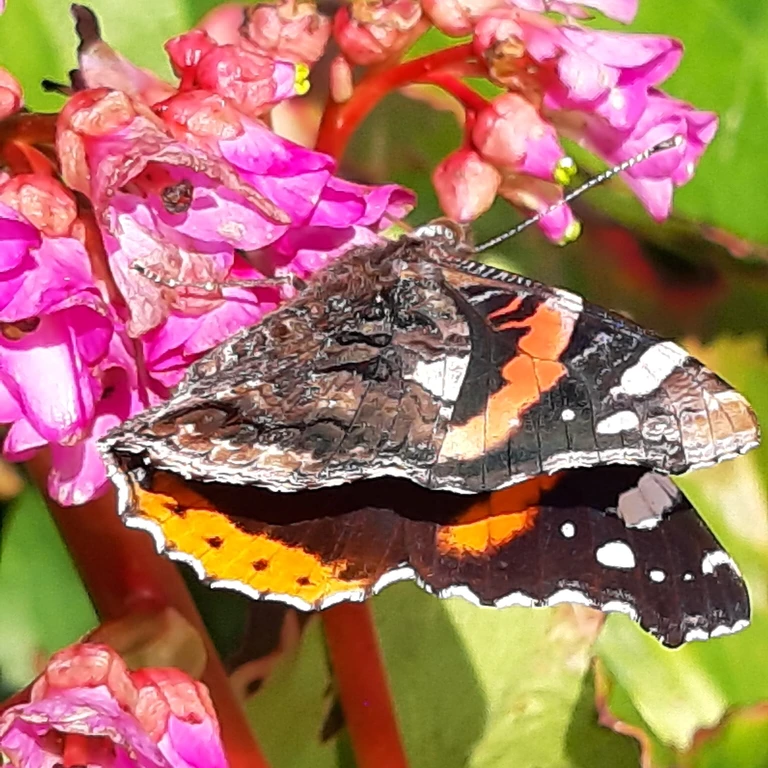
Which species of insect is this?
Vanessa atalanta
